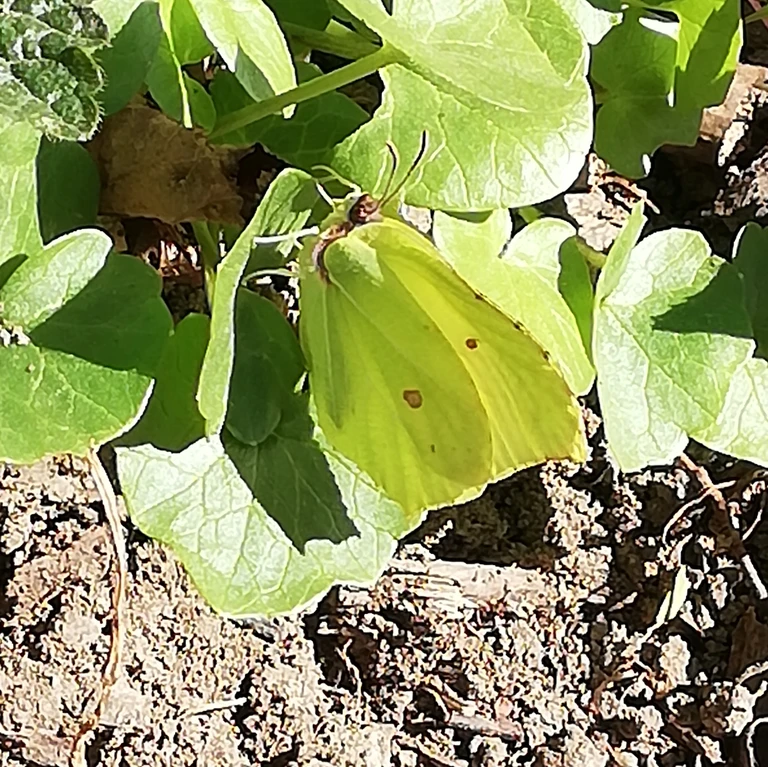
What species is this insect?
Gonepteryx rhamni
